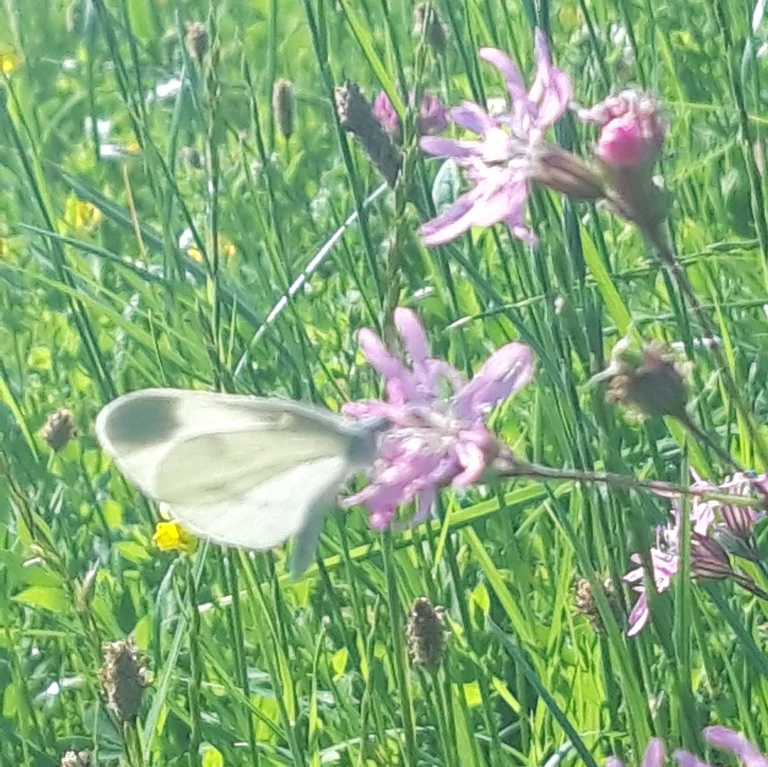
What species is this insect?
Leptidea sinapis/juvernica
